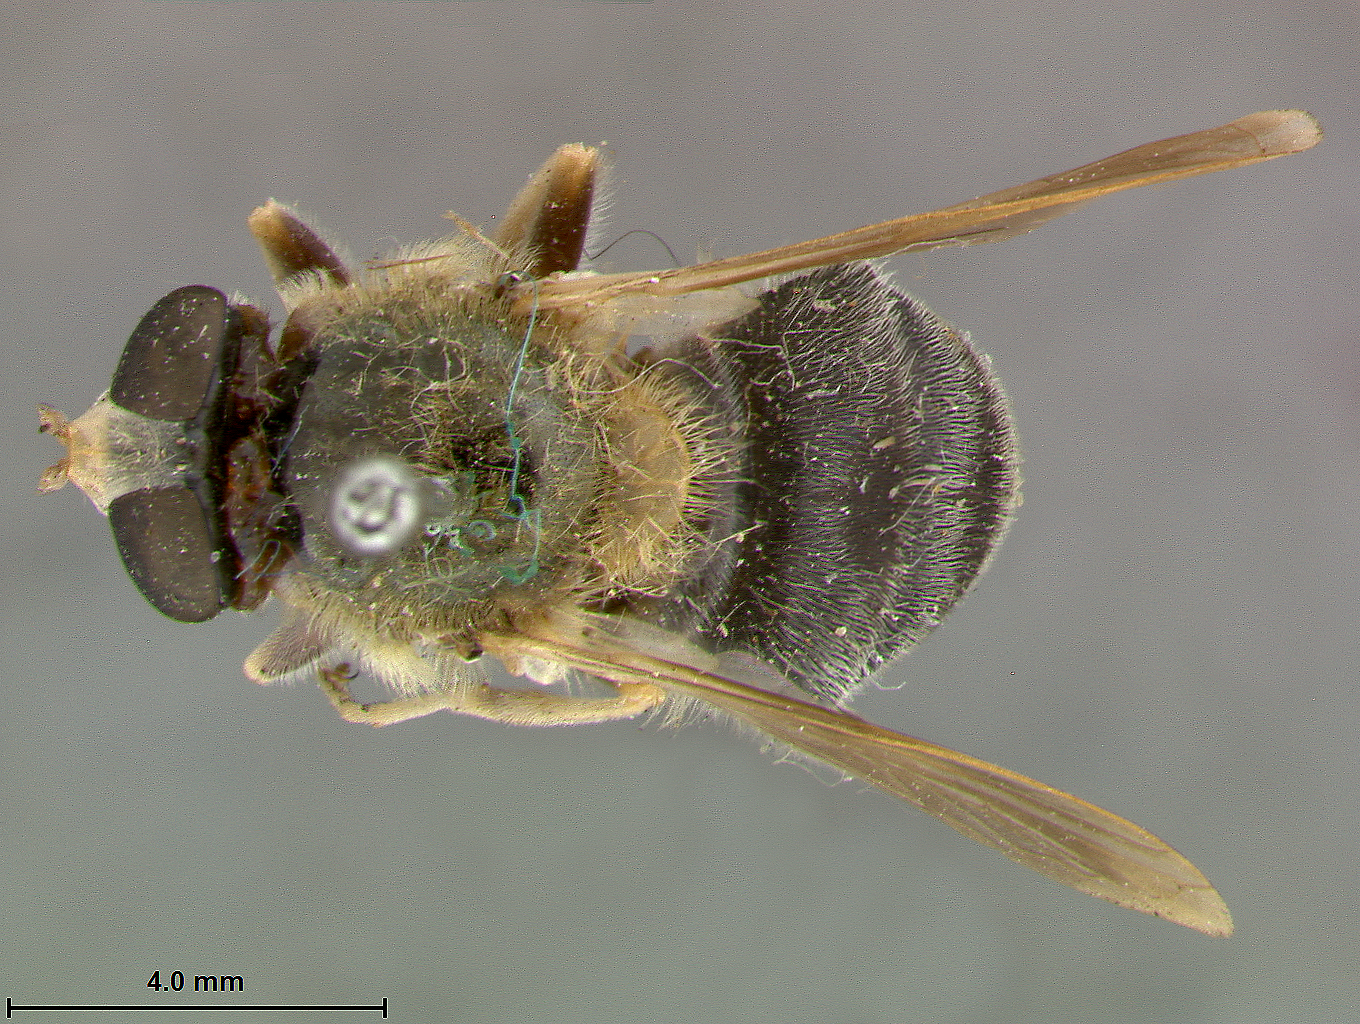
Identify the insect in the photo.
Criorhina johnsoni
